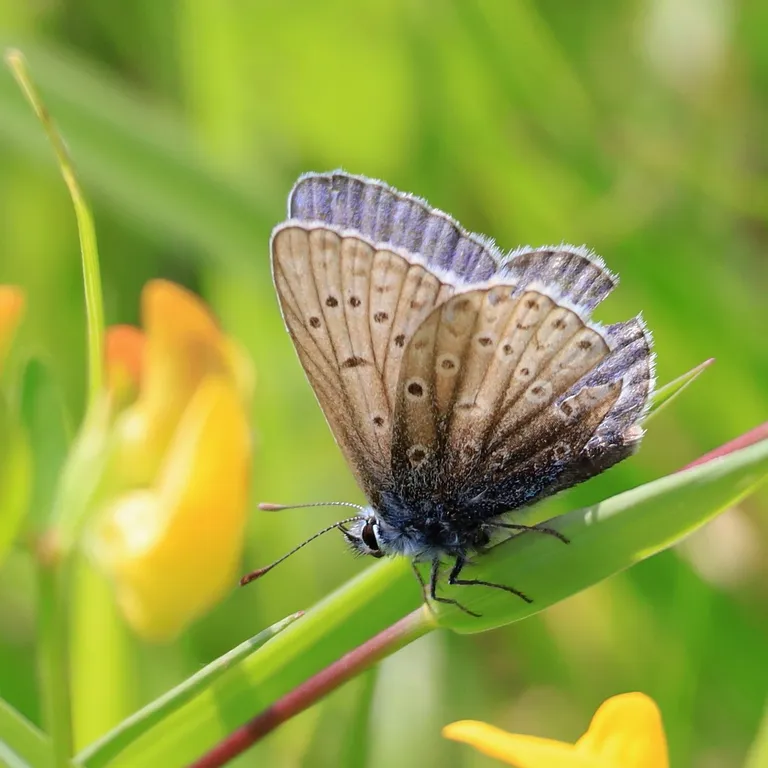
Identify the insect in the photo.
Polyommatus icarus
